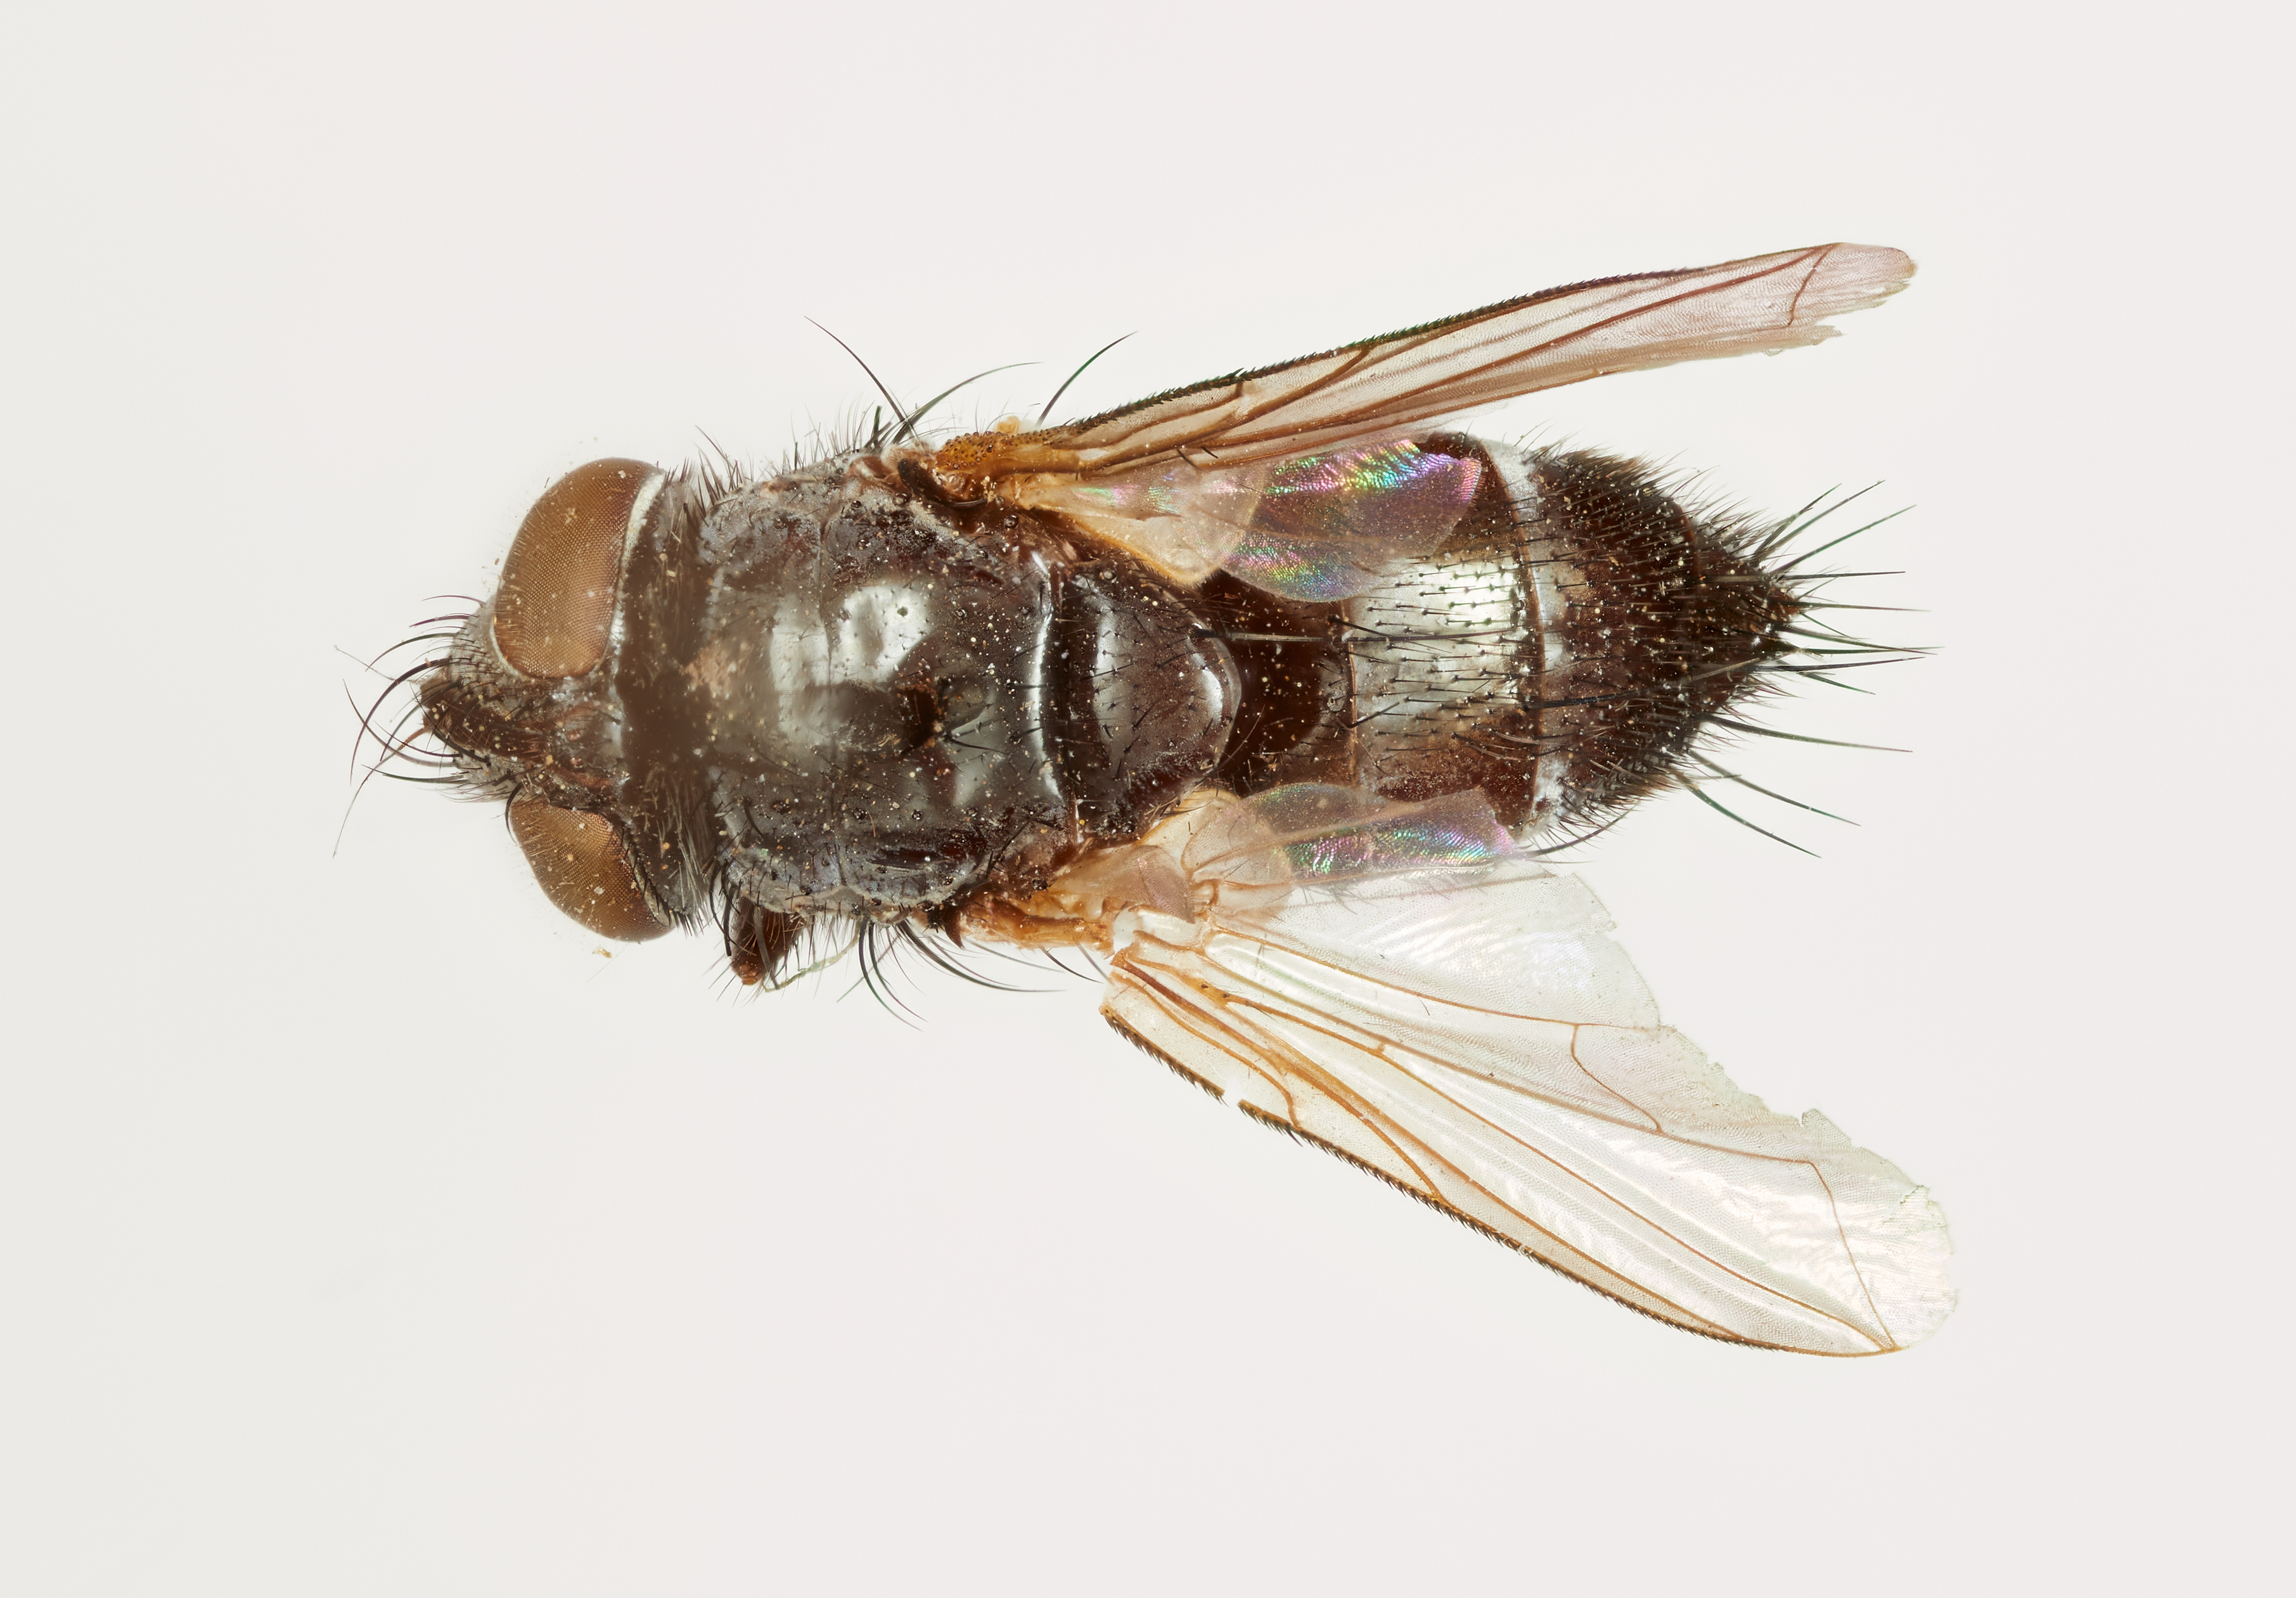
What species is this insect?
Exorista polita
